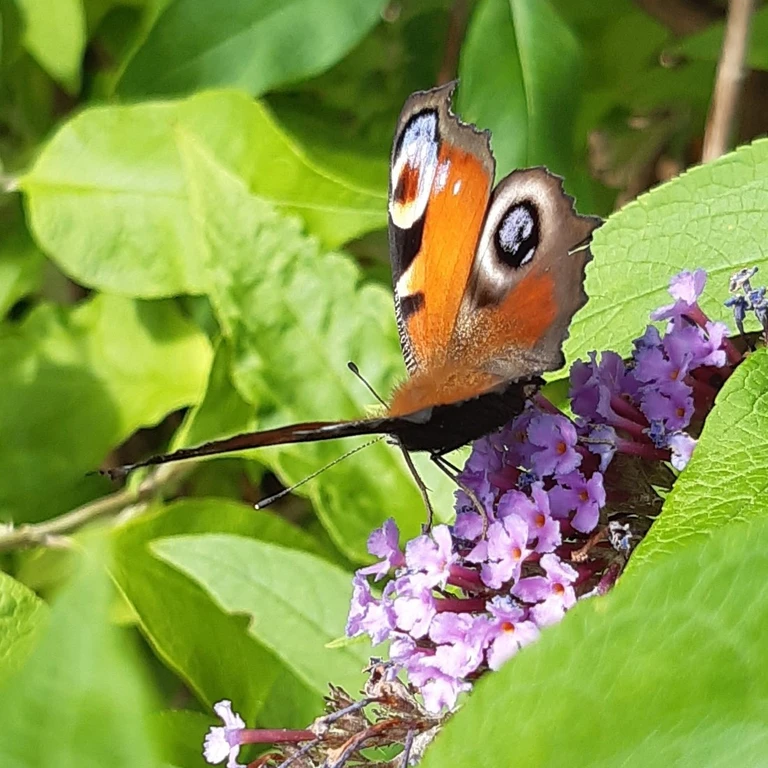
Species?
Aglais io
